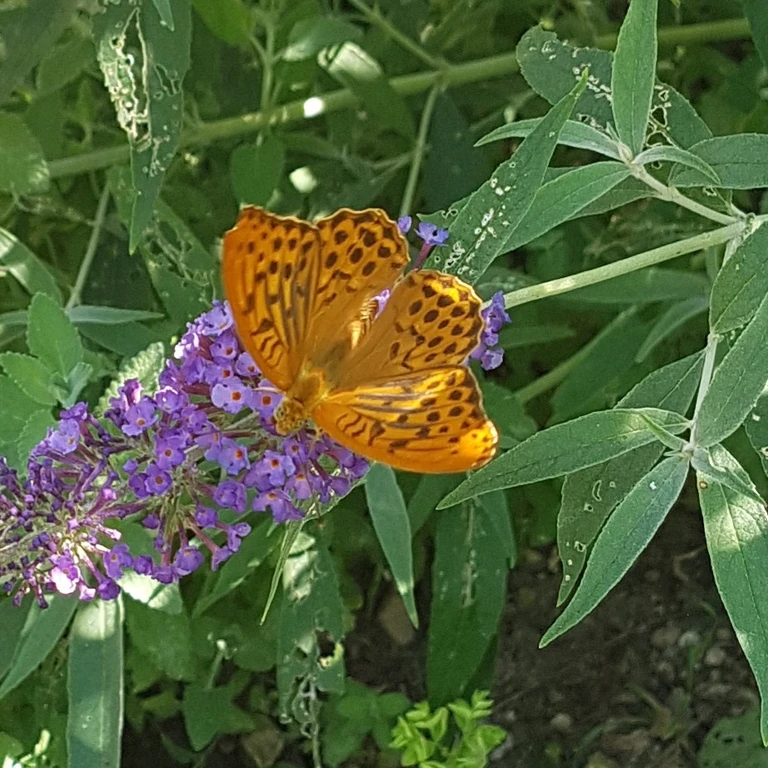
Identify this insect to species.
Argynnis paphia
